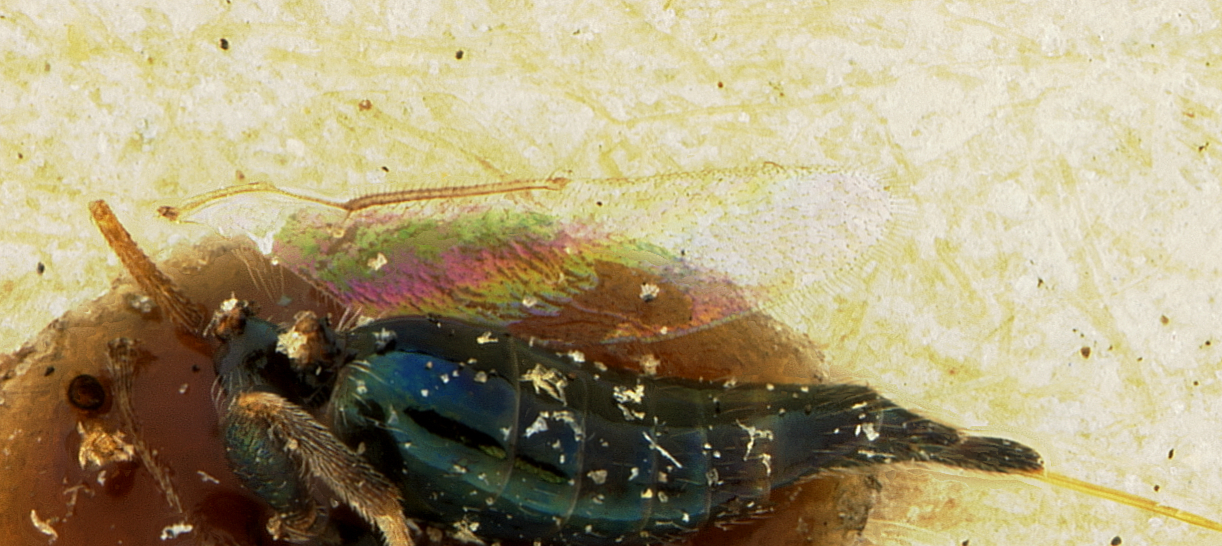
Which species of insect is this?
Toxeuma tarsata
